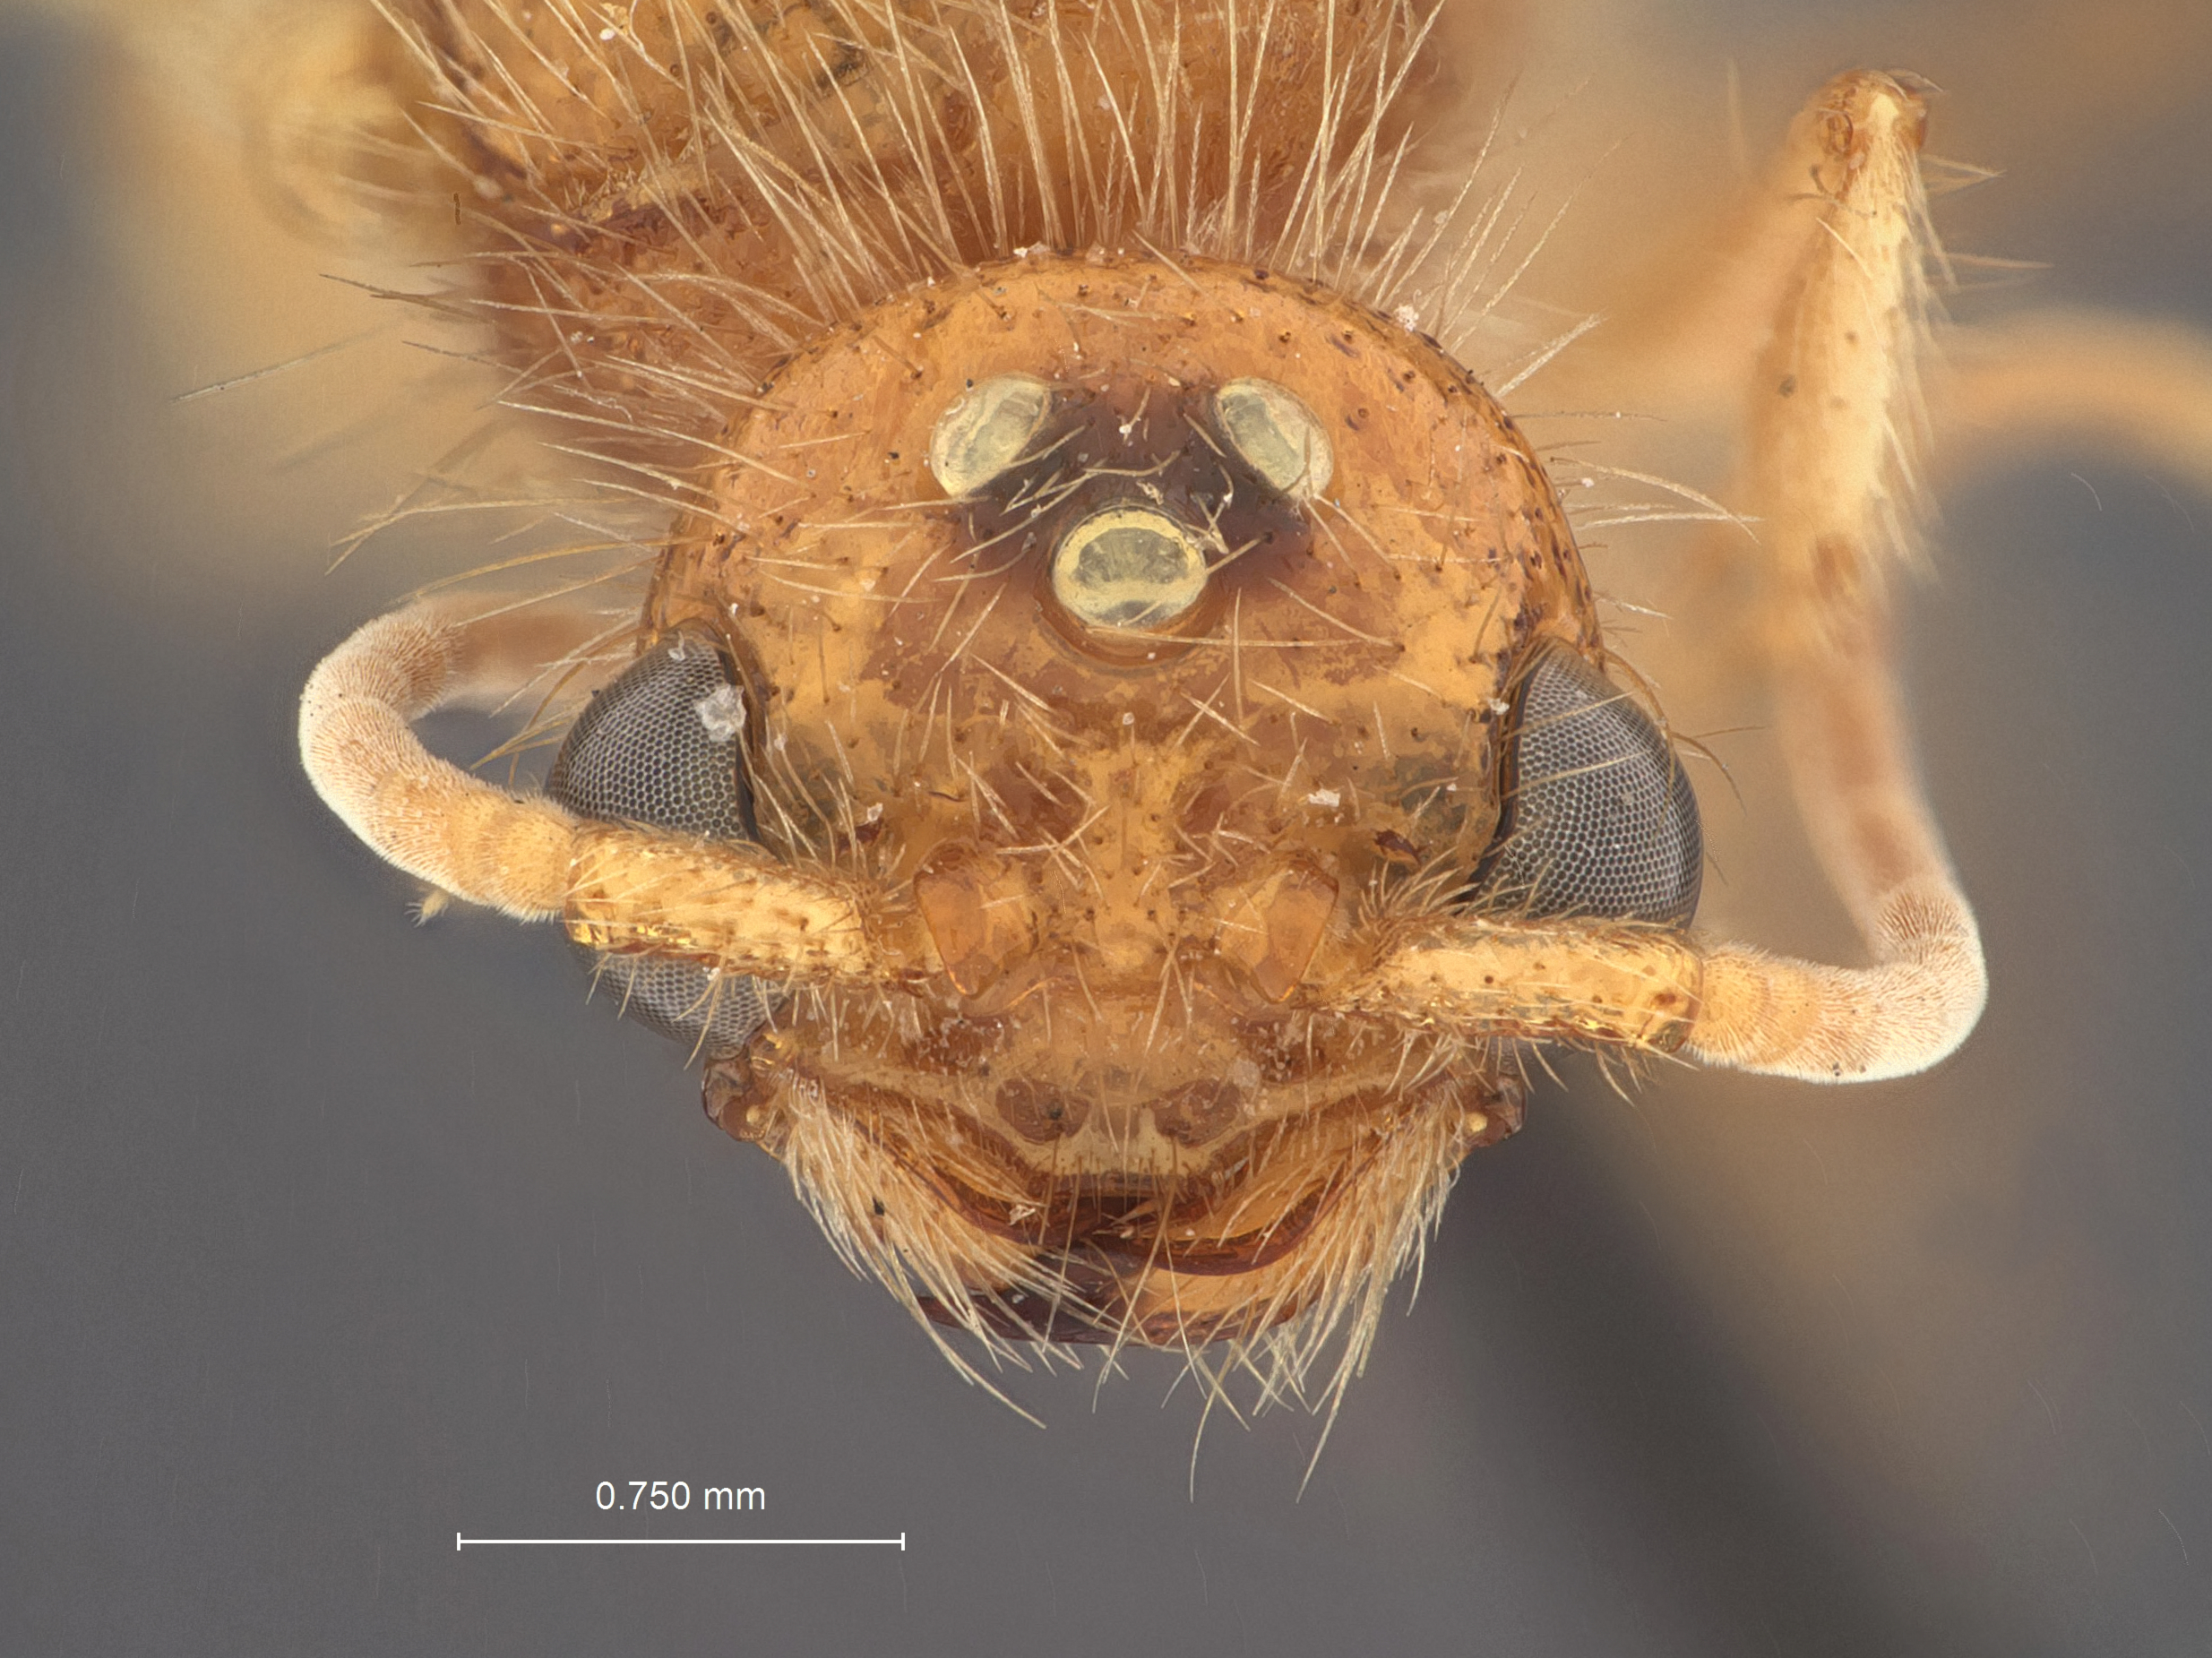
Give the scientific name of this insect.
Odontophotopsis dentifera
